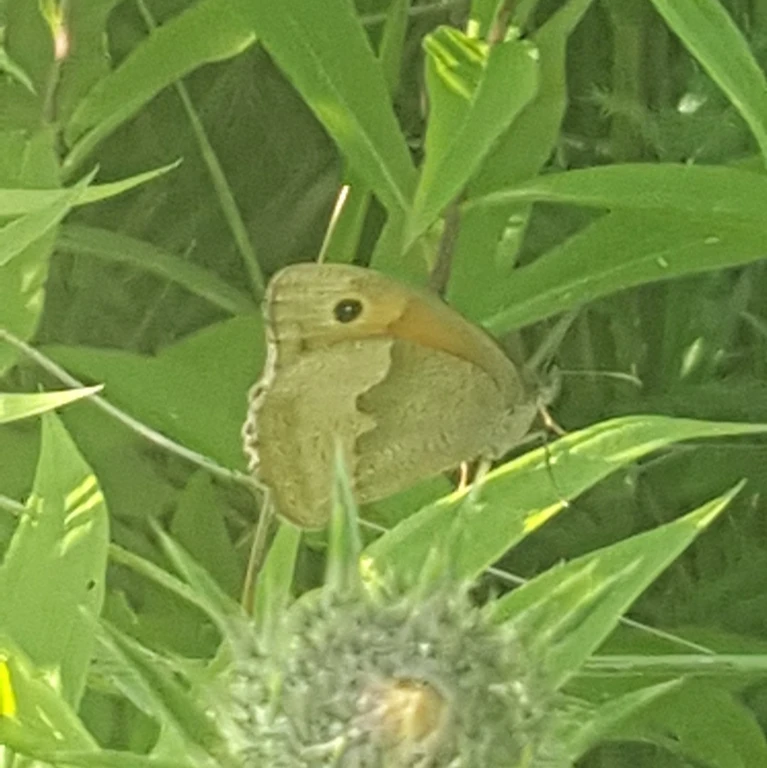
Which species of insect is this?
Maniola jurtina
